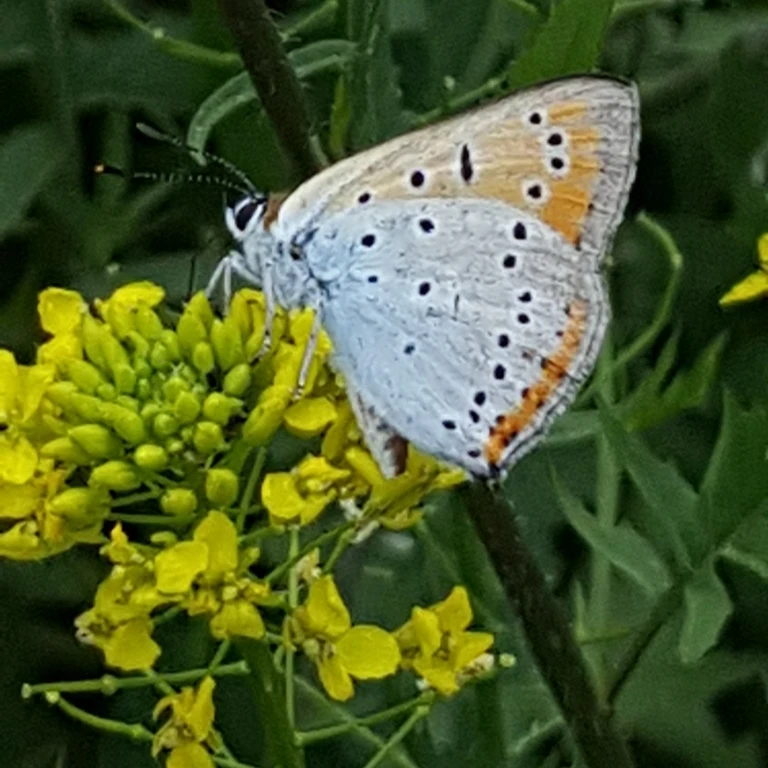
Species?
Lycaena dispar
